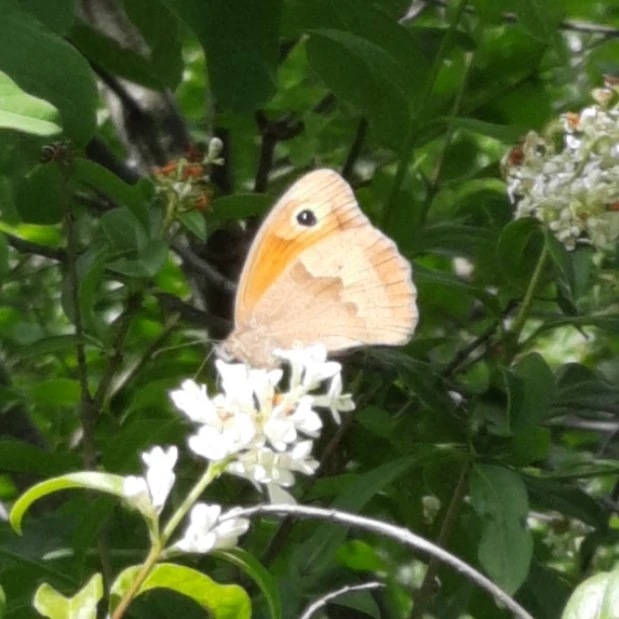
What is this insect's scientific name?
Maniola jurtina
